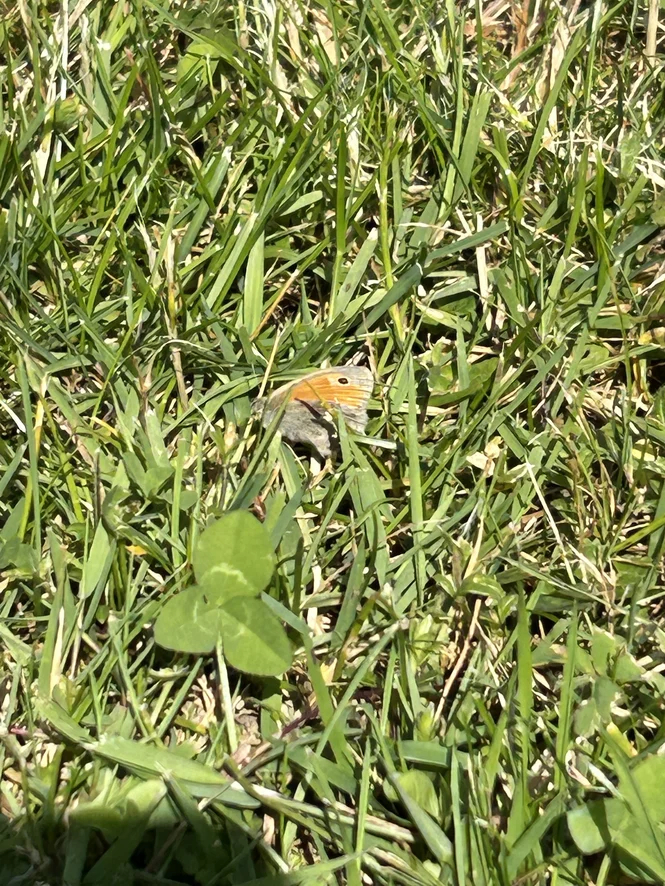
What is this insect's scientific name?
Coenonympha pamphilus
